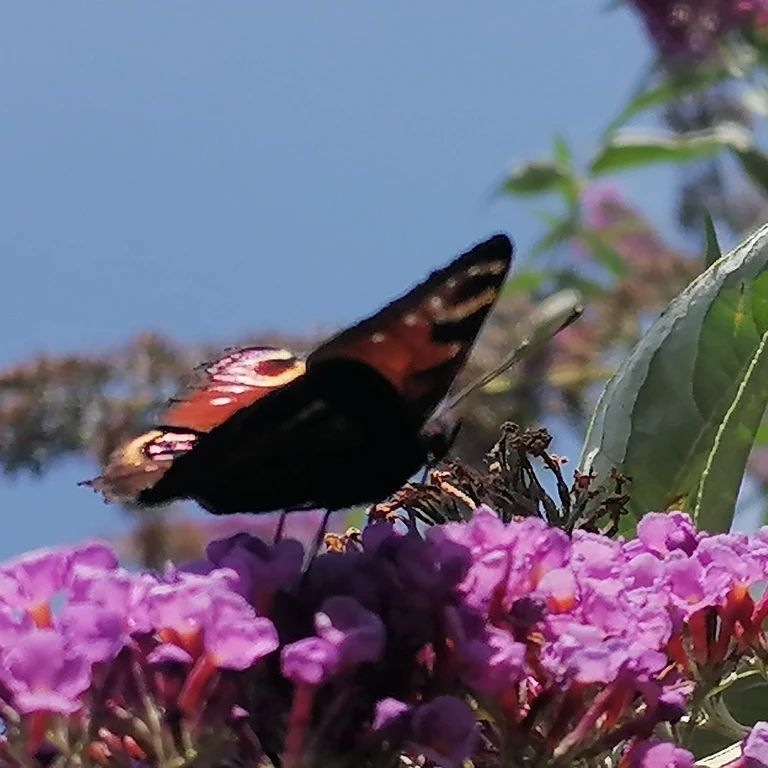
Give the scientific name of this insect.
Aglais io
